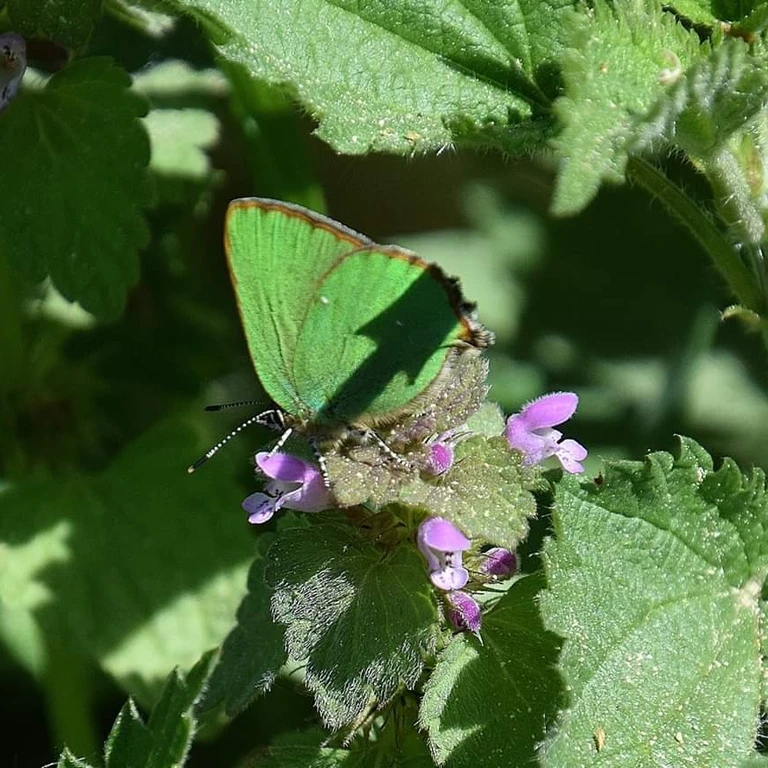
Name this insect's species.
Callophrys rubi
